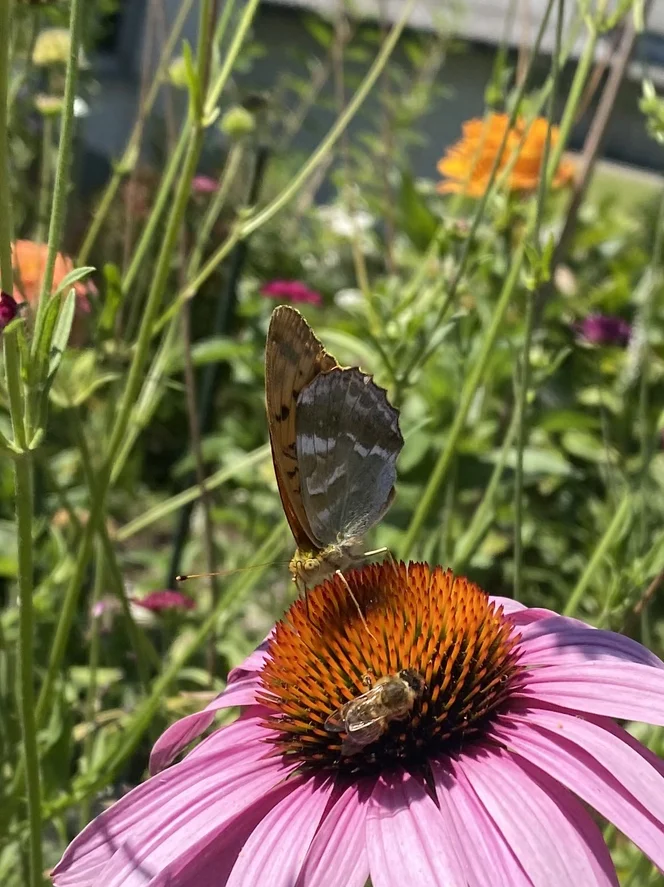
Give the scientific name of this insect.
Argynnis paphia
